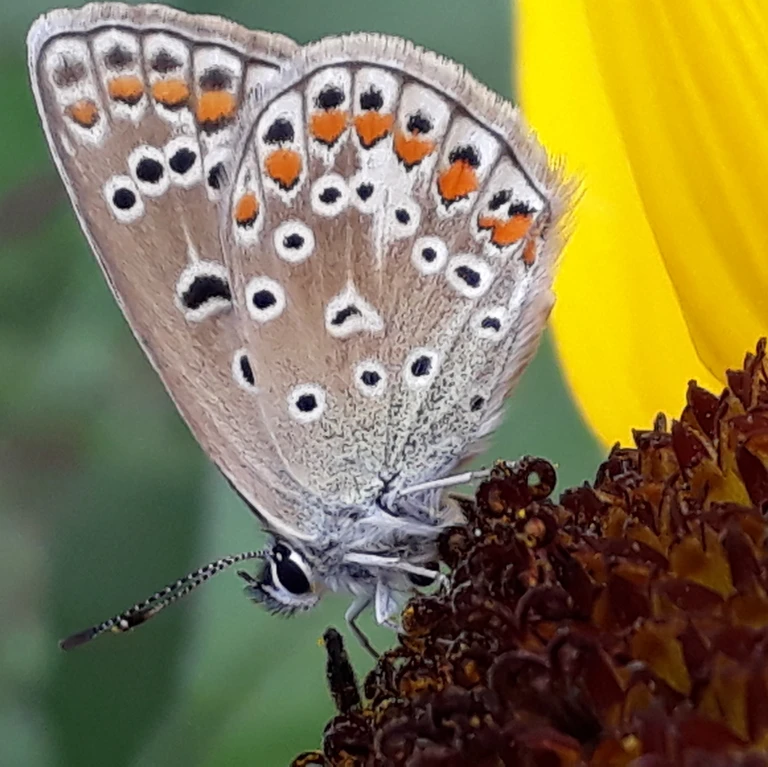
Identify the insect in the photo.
Polyommatus icarus
